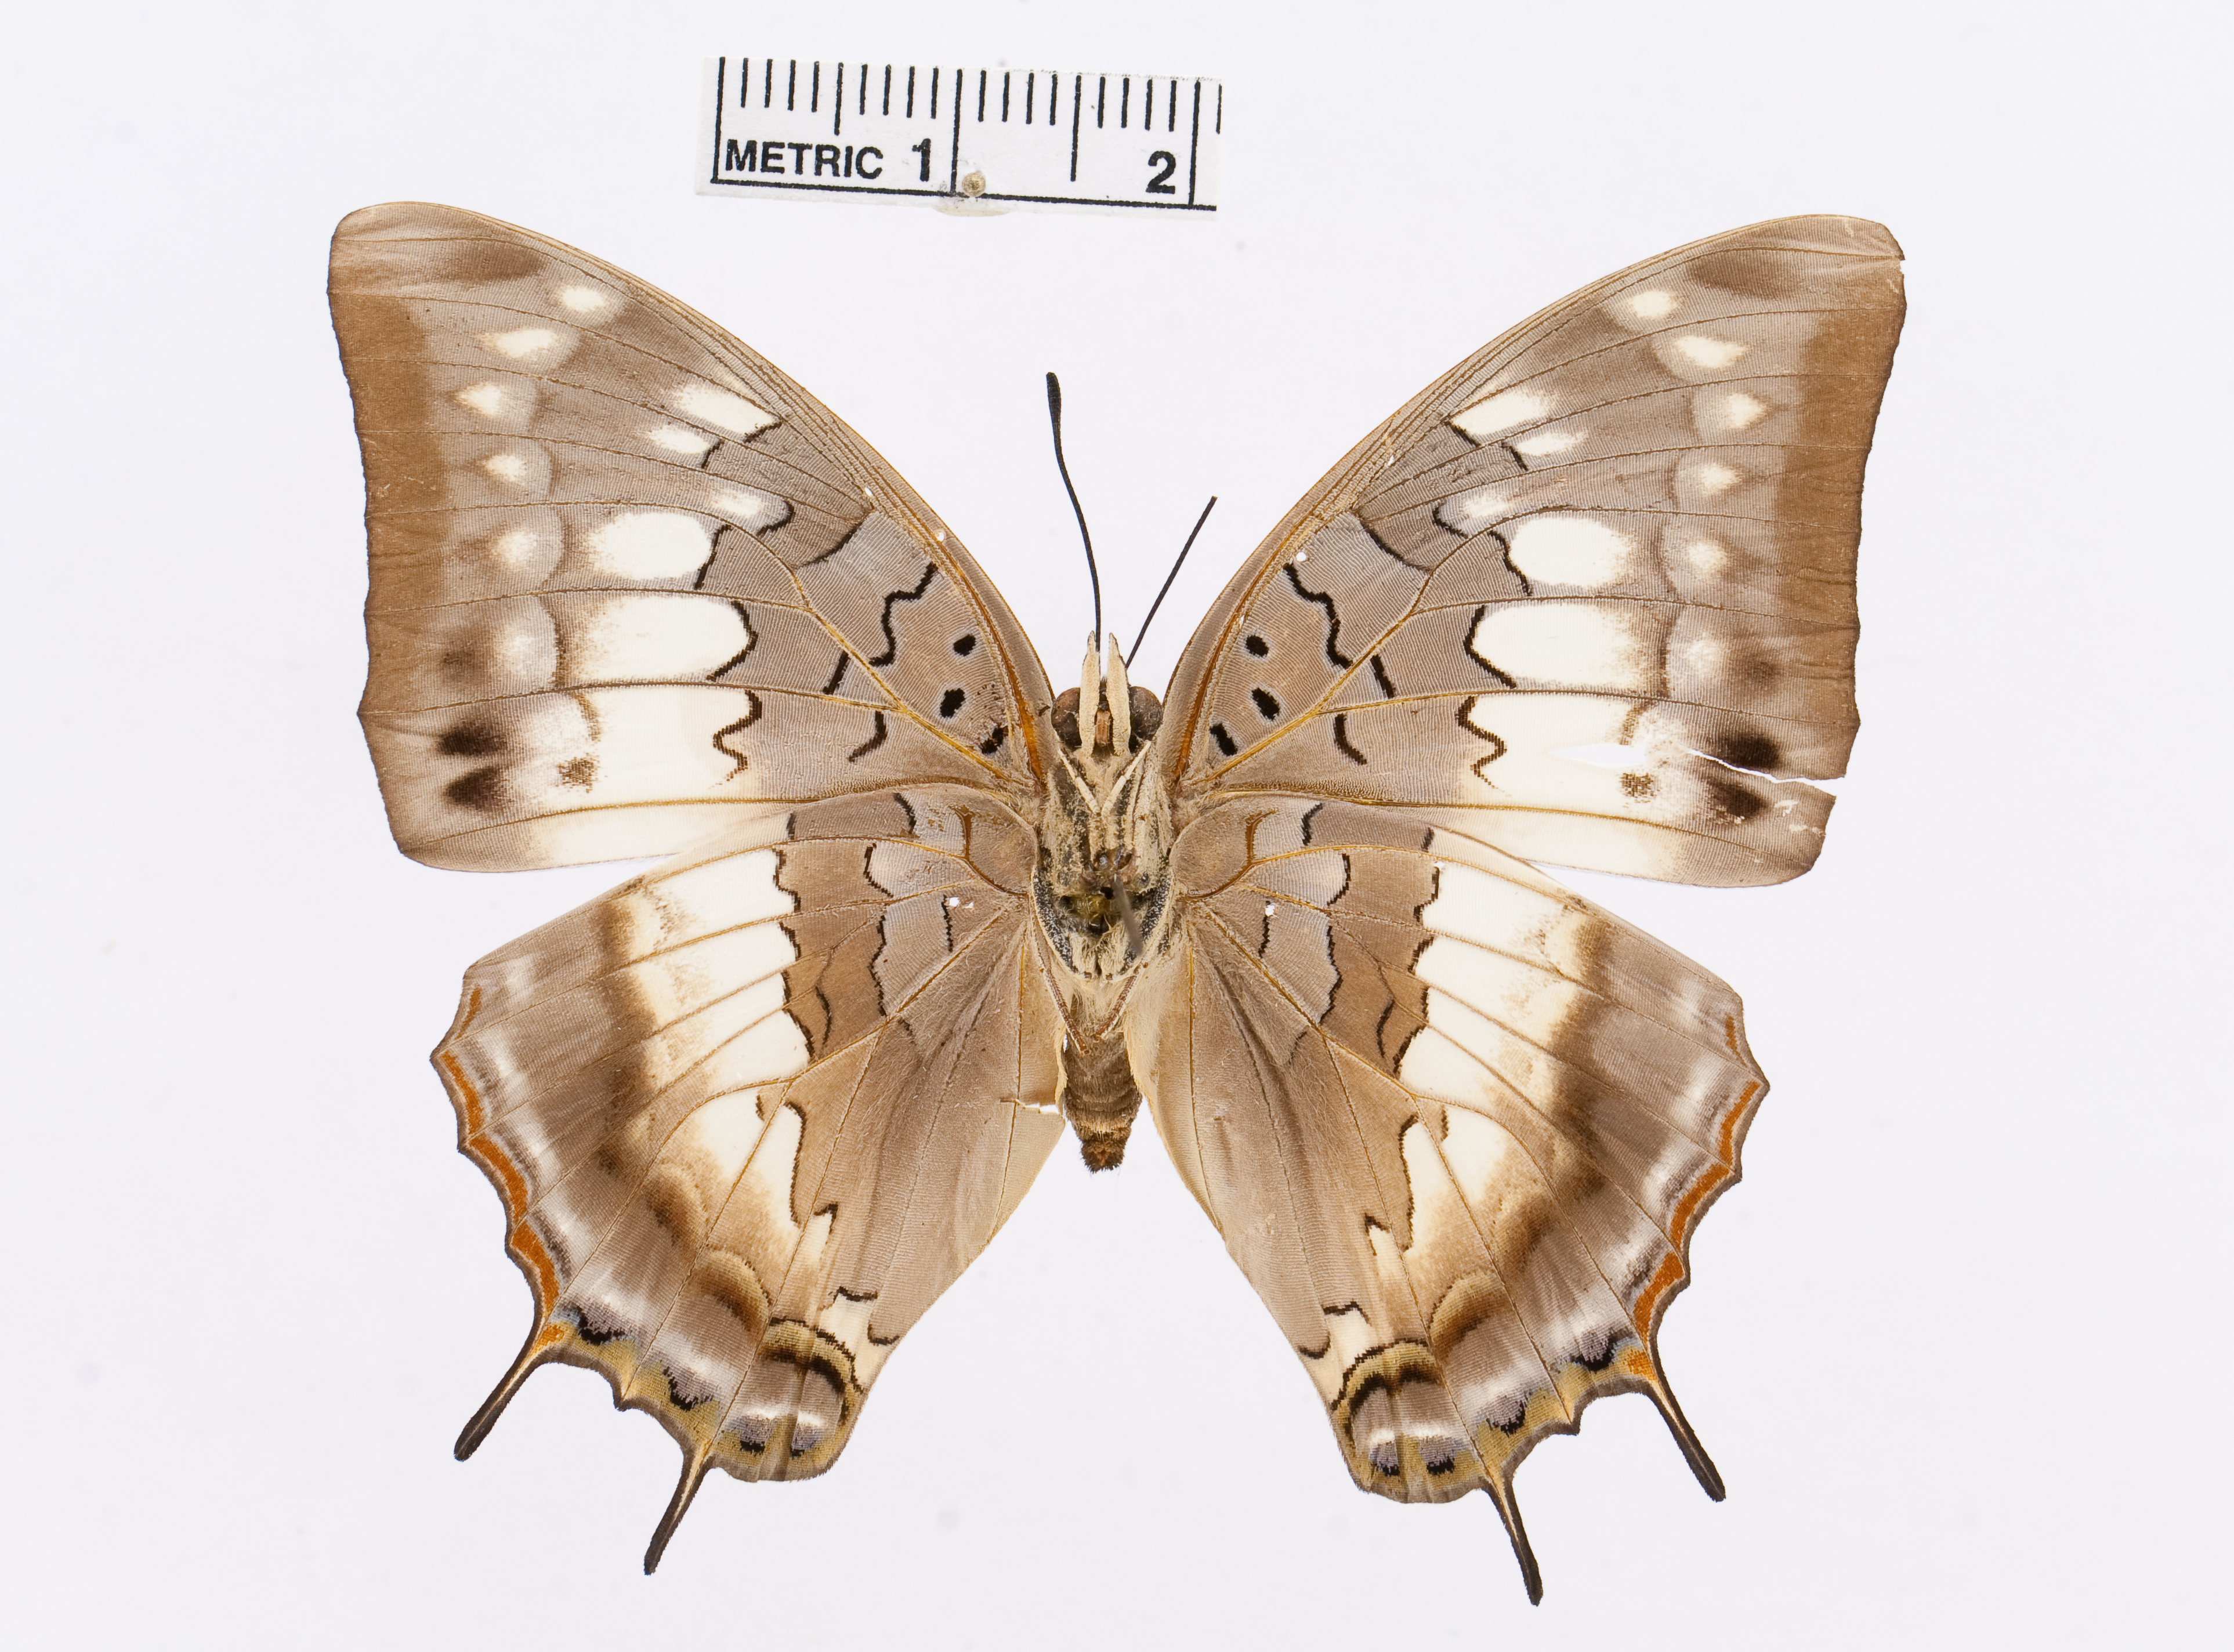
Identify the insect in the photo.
Charaxes etheocles
